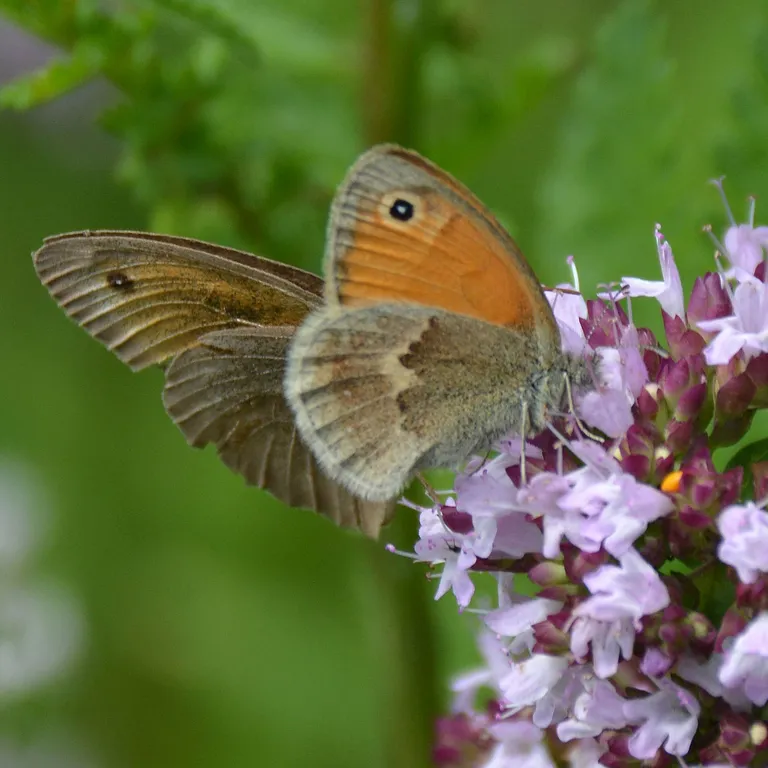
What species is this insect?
Coenonympha pamphilus
